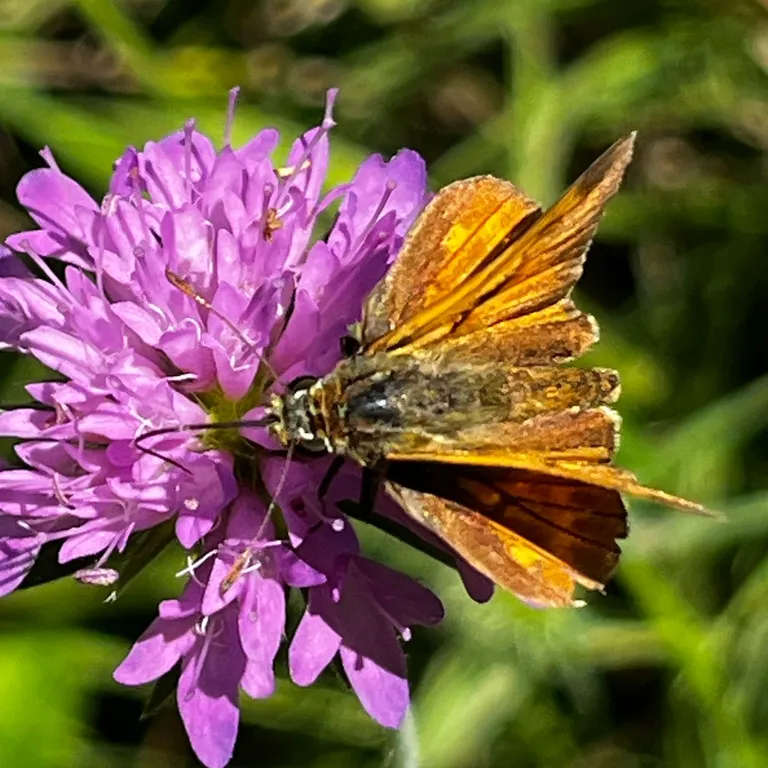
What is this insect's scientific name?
Ochlodes sylvanus (also Ochlodes venata)
